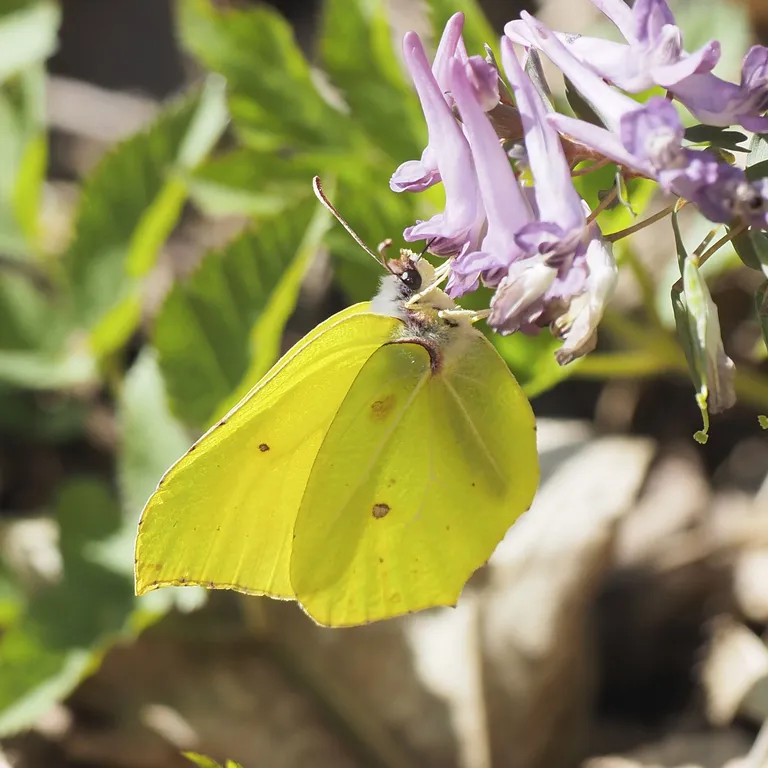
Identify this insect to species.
Gonepteryx rhamni
